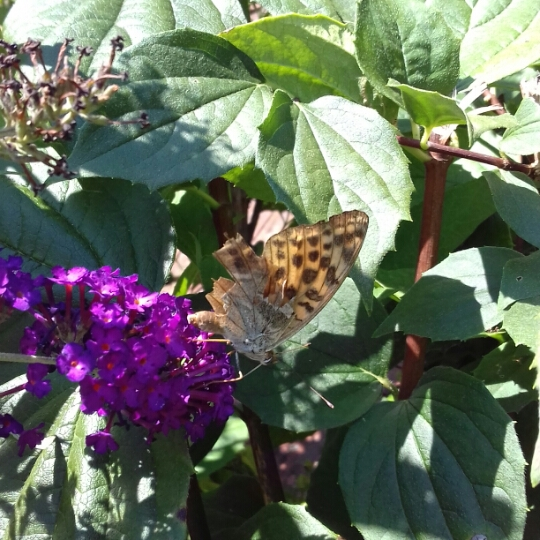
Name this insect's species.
Argynnis paphia
